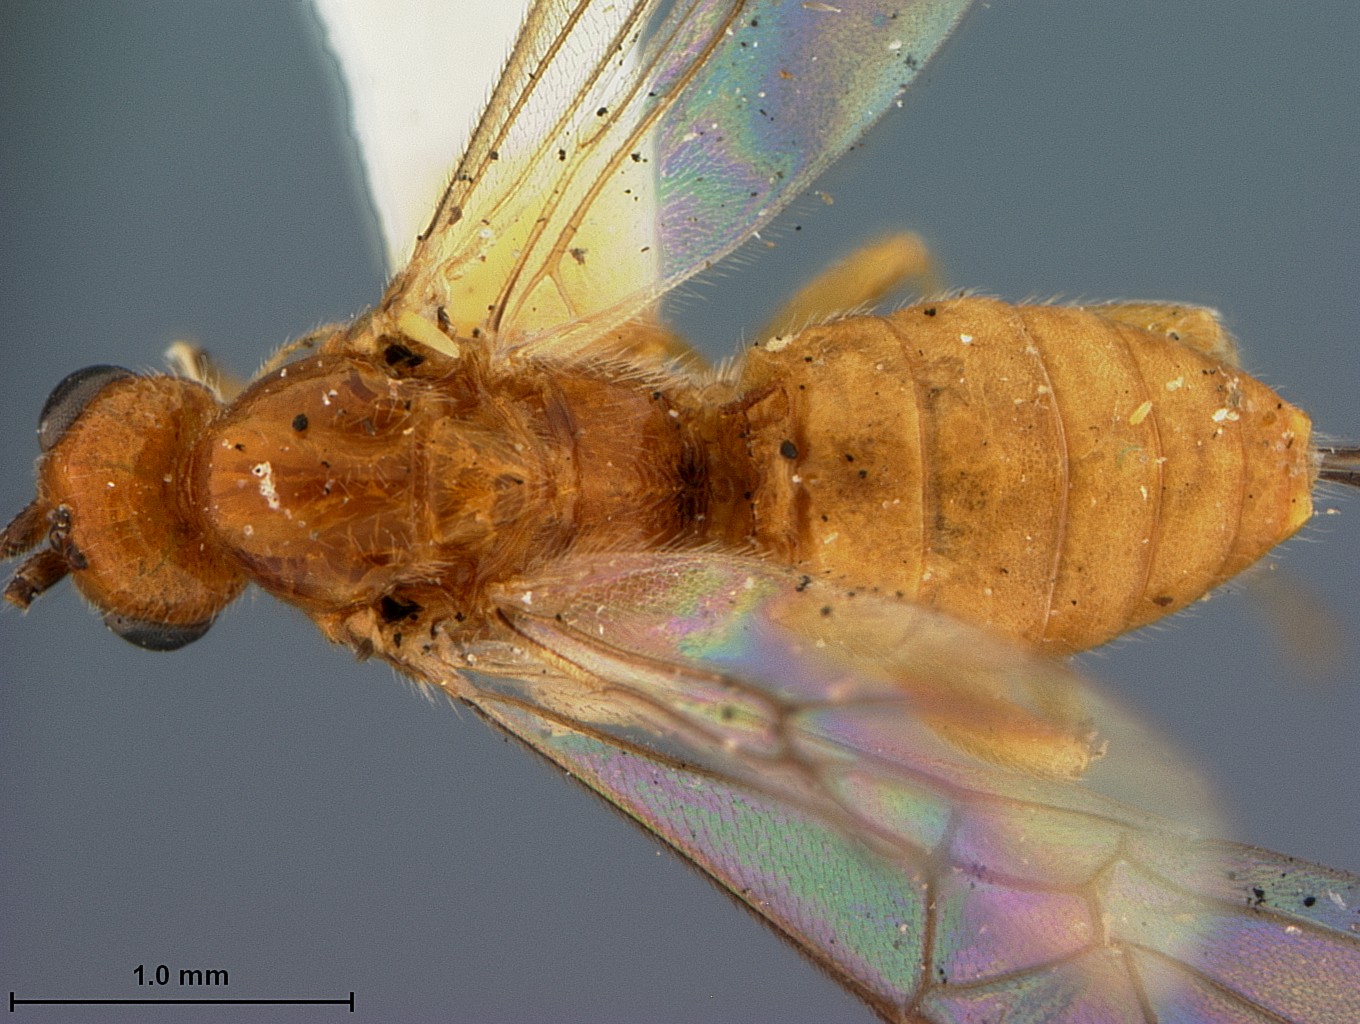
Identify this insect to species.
Microbracon cerambycidiphagus
